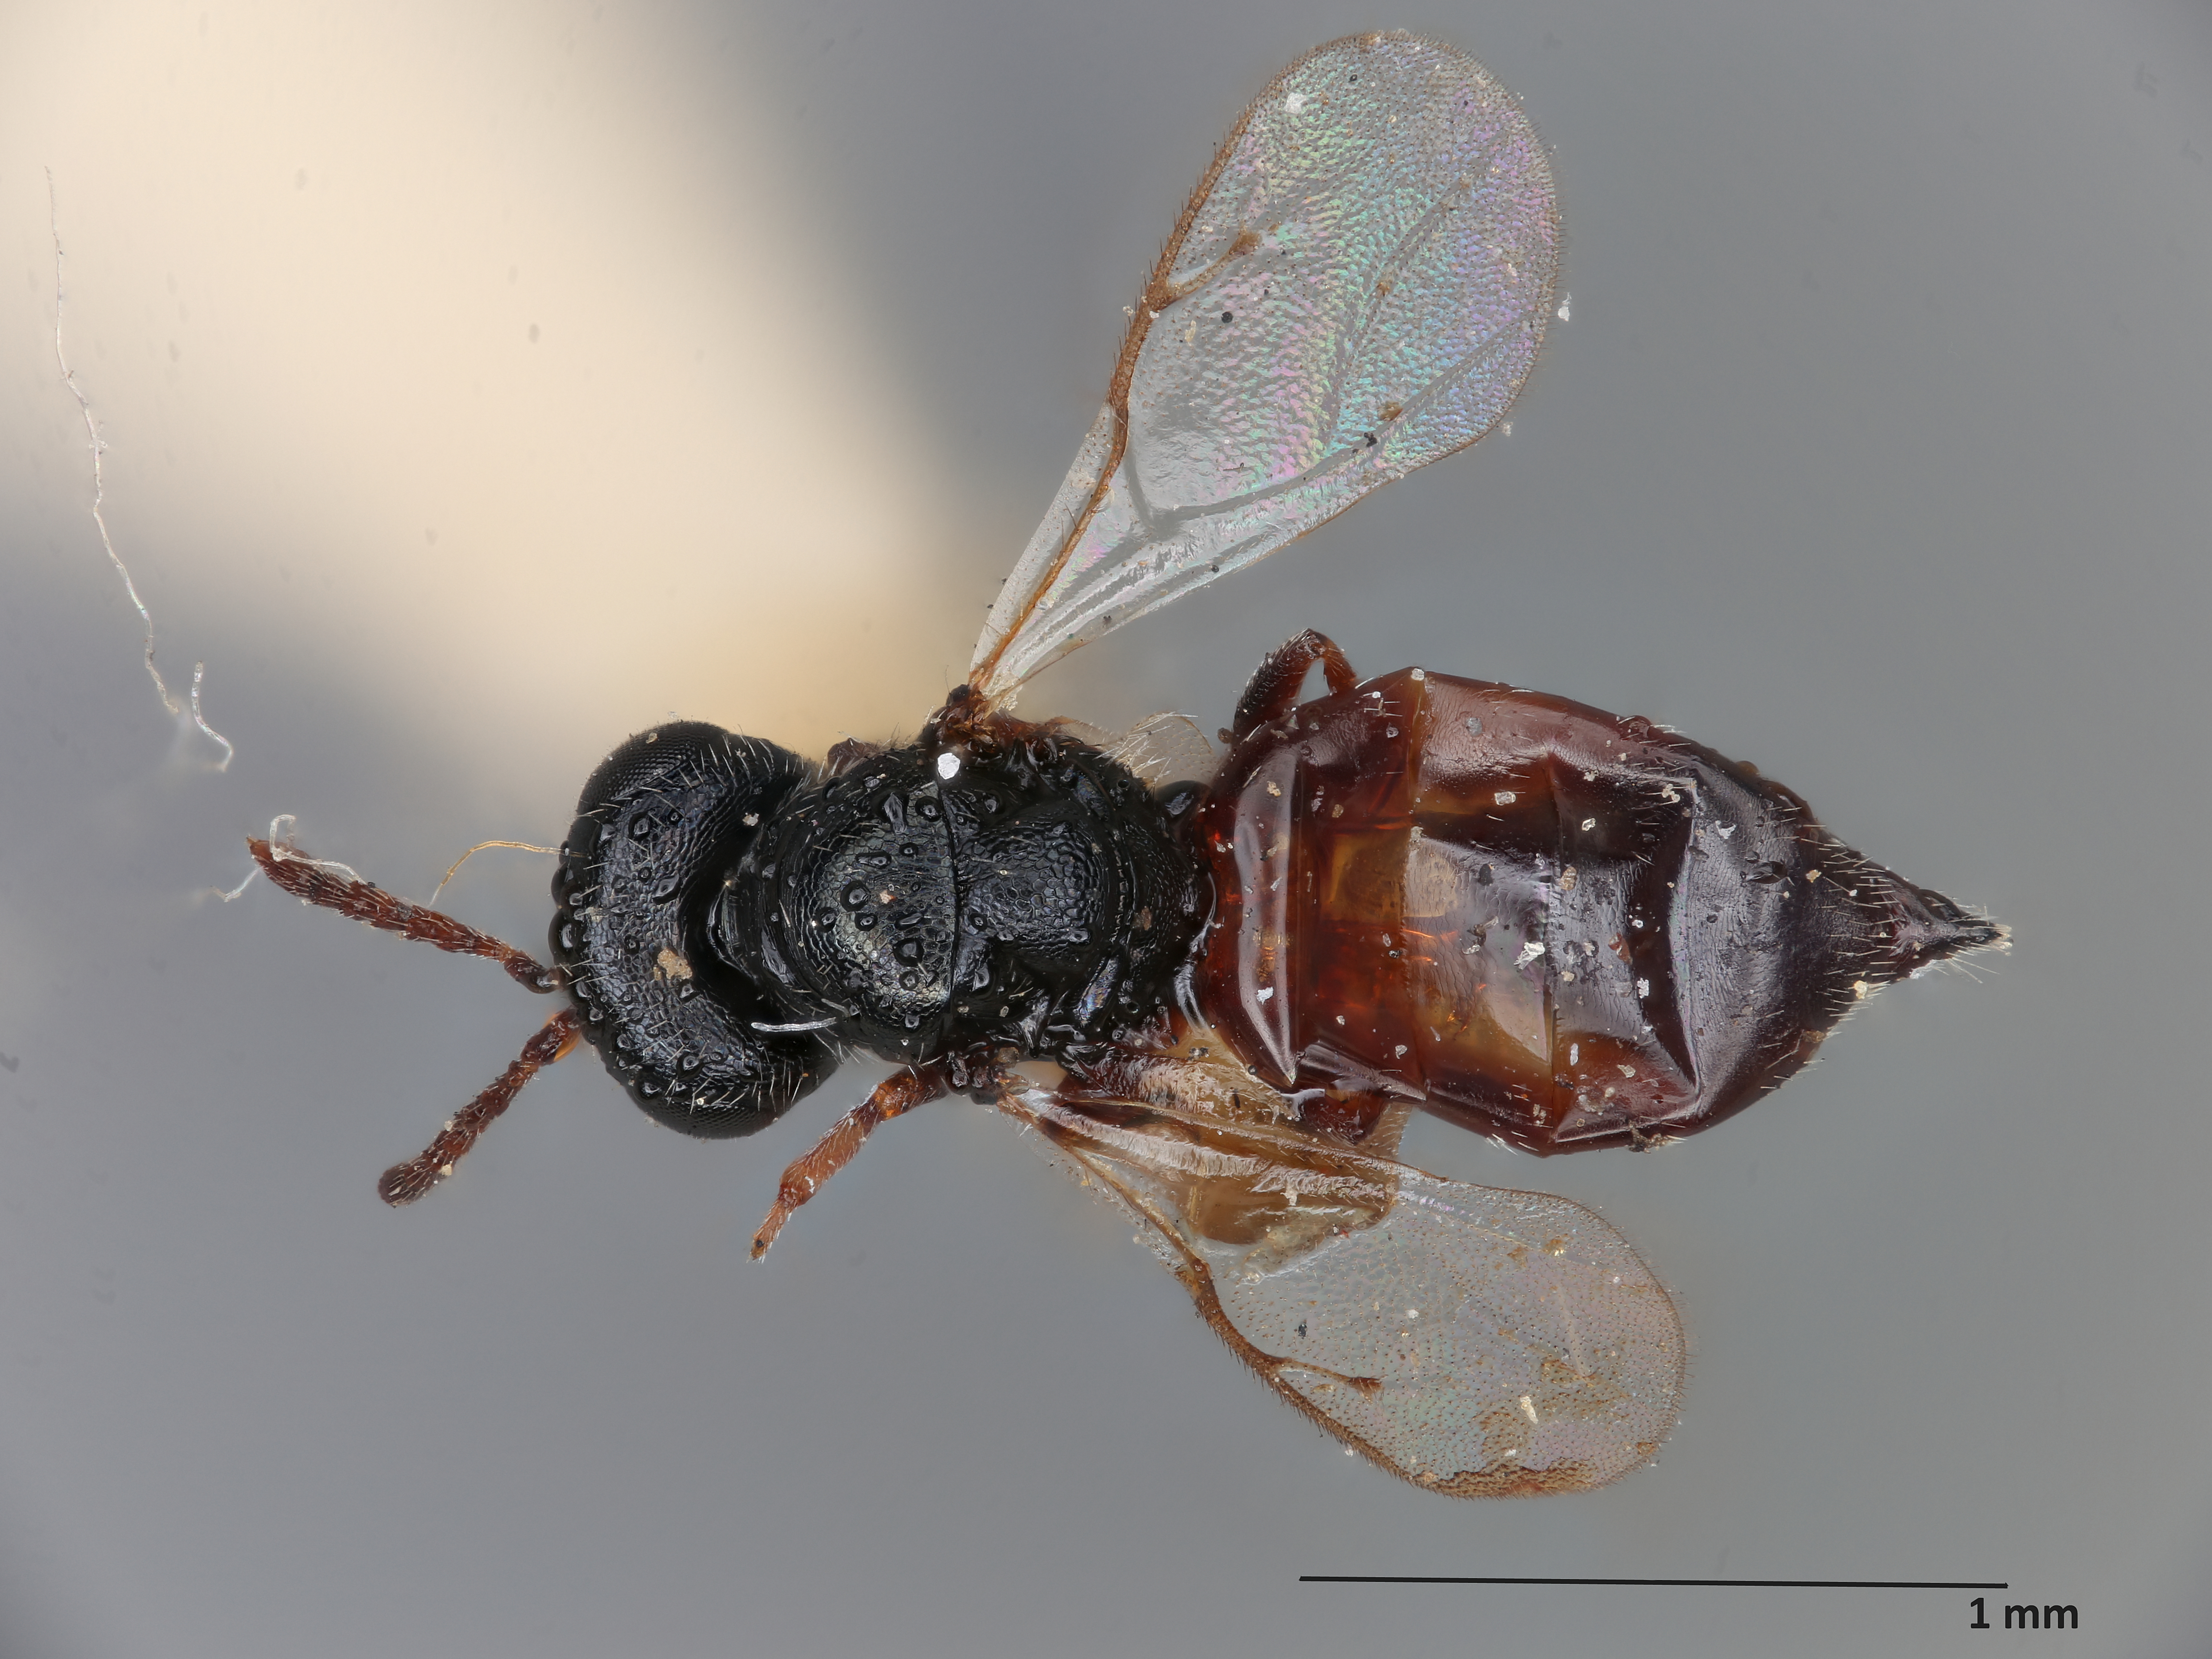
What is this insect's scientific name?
Merisus cognatus
